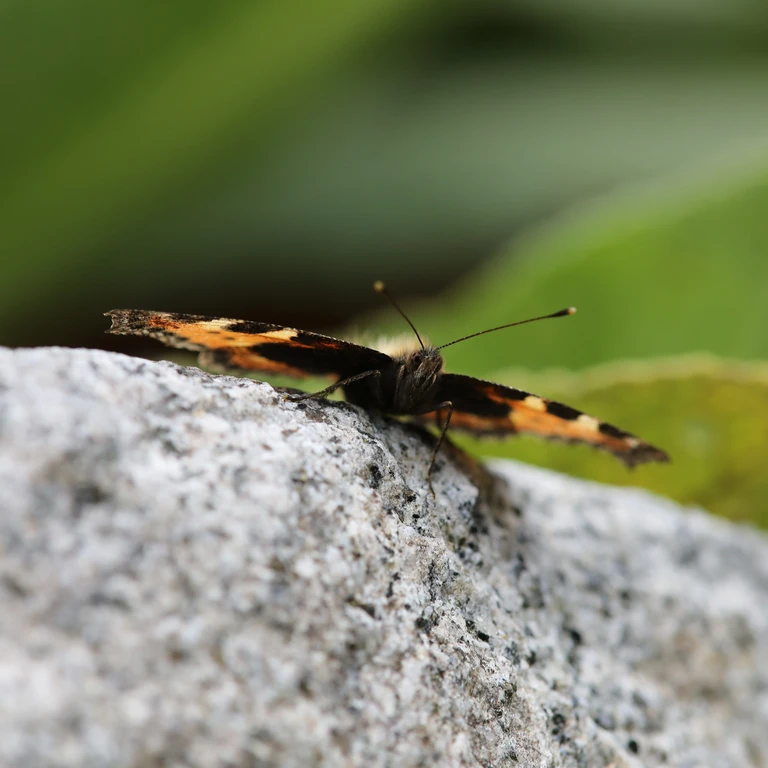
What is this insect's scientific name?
Aglais urticae
